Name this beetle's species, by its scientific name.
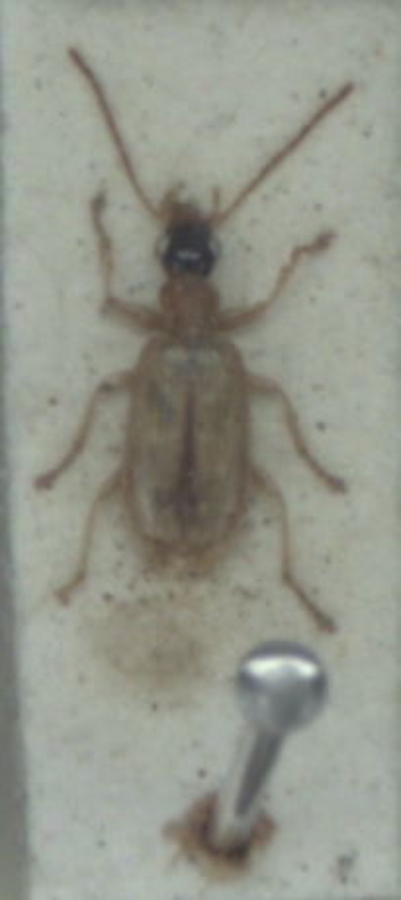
Demetrias atricapillus
